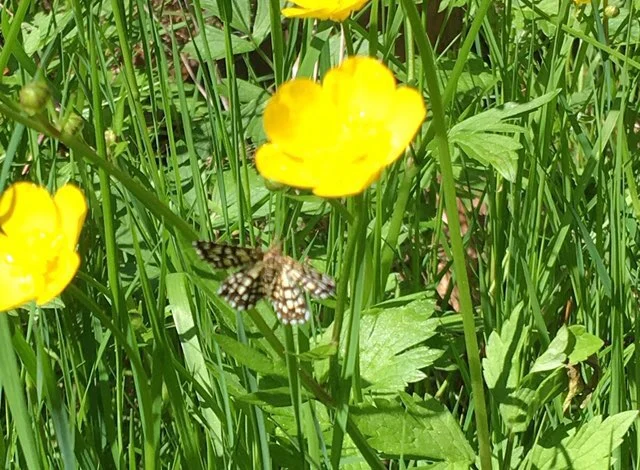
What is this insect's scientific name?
Chiasmia clathrata
